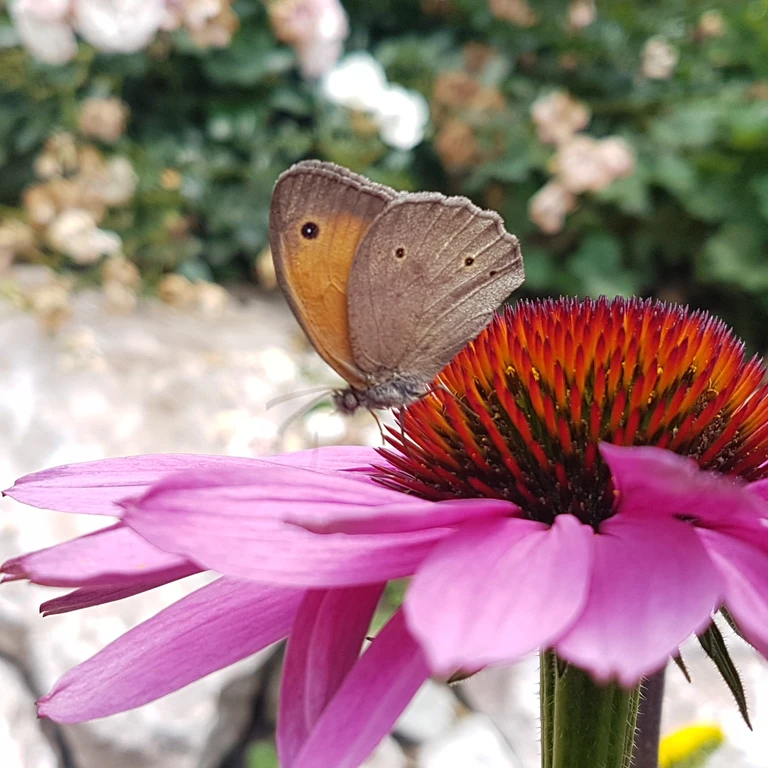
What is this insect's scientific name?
Maniola jurtina
